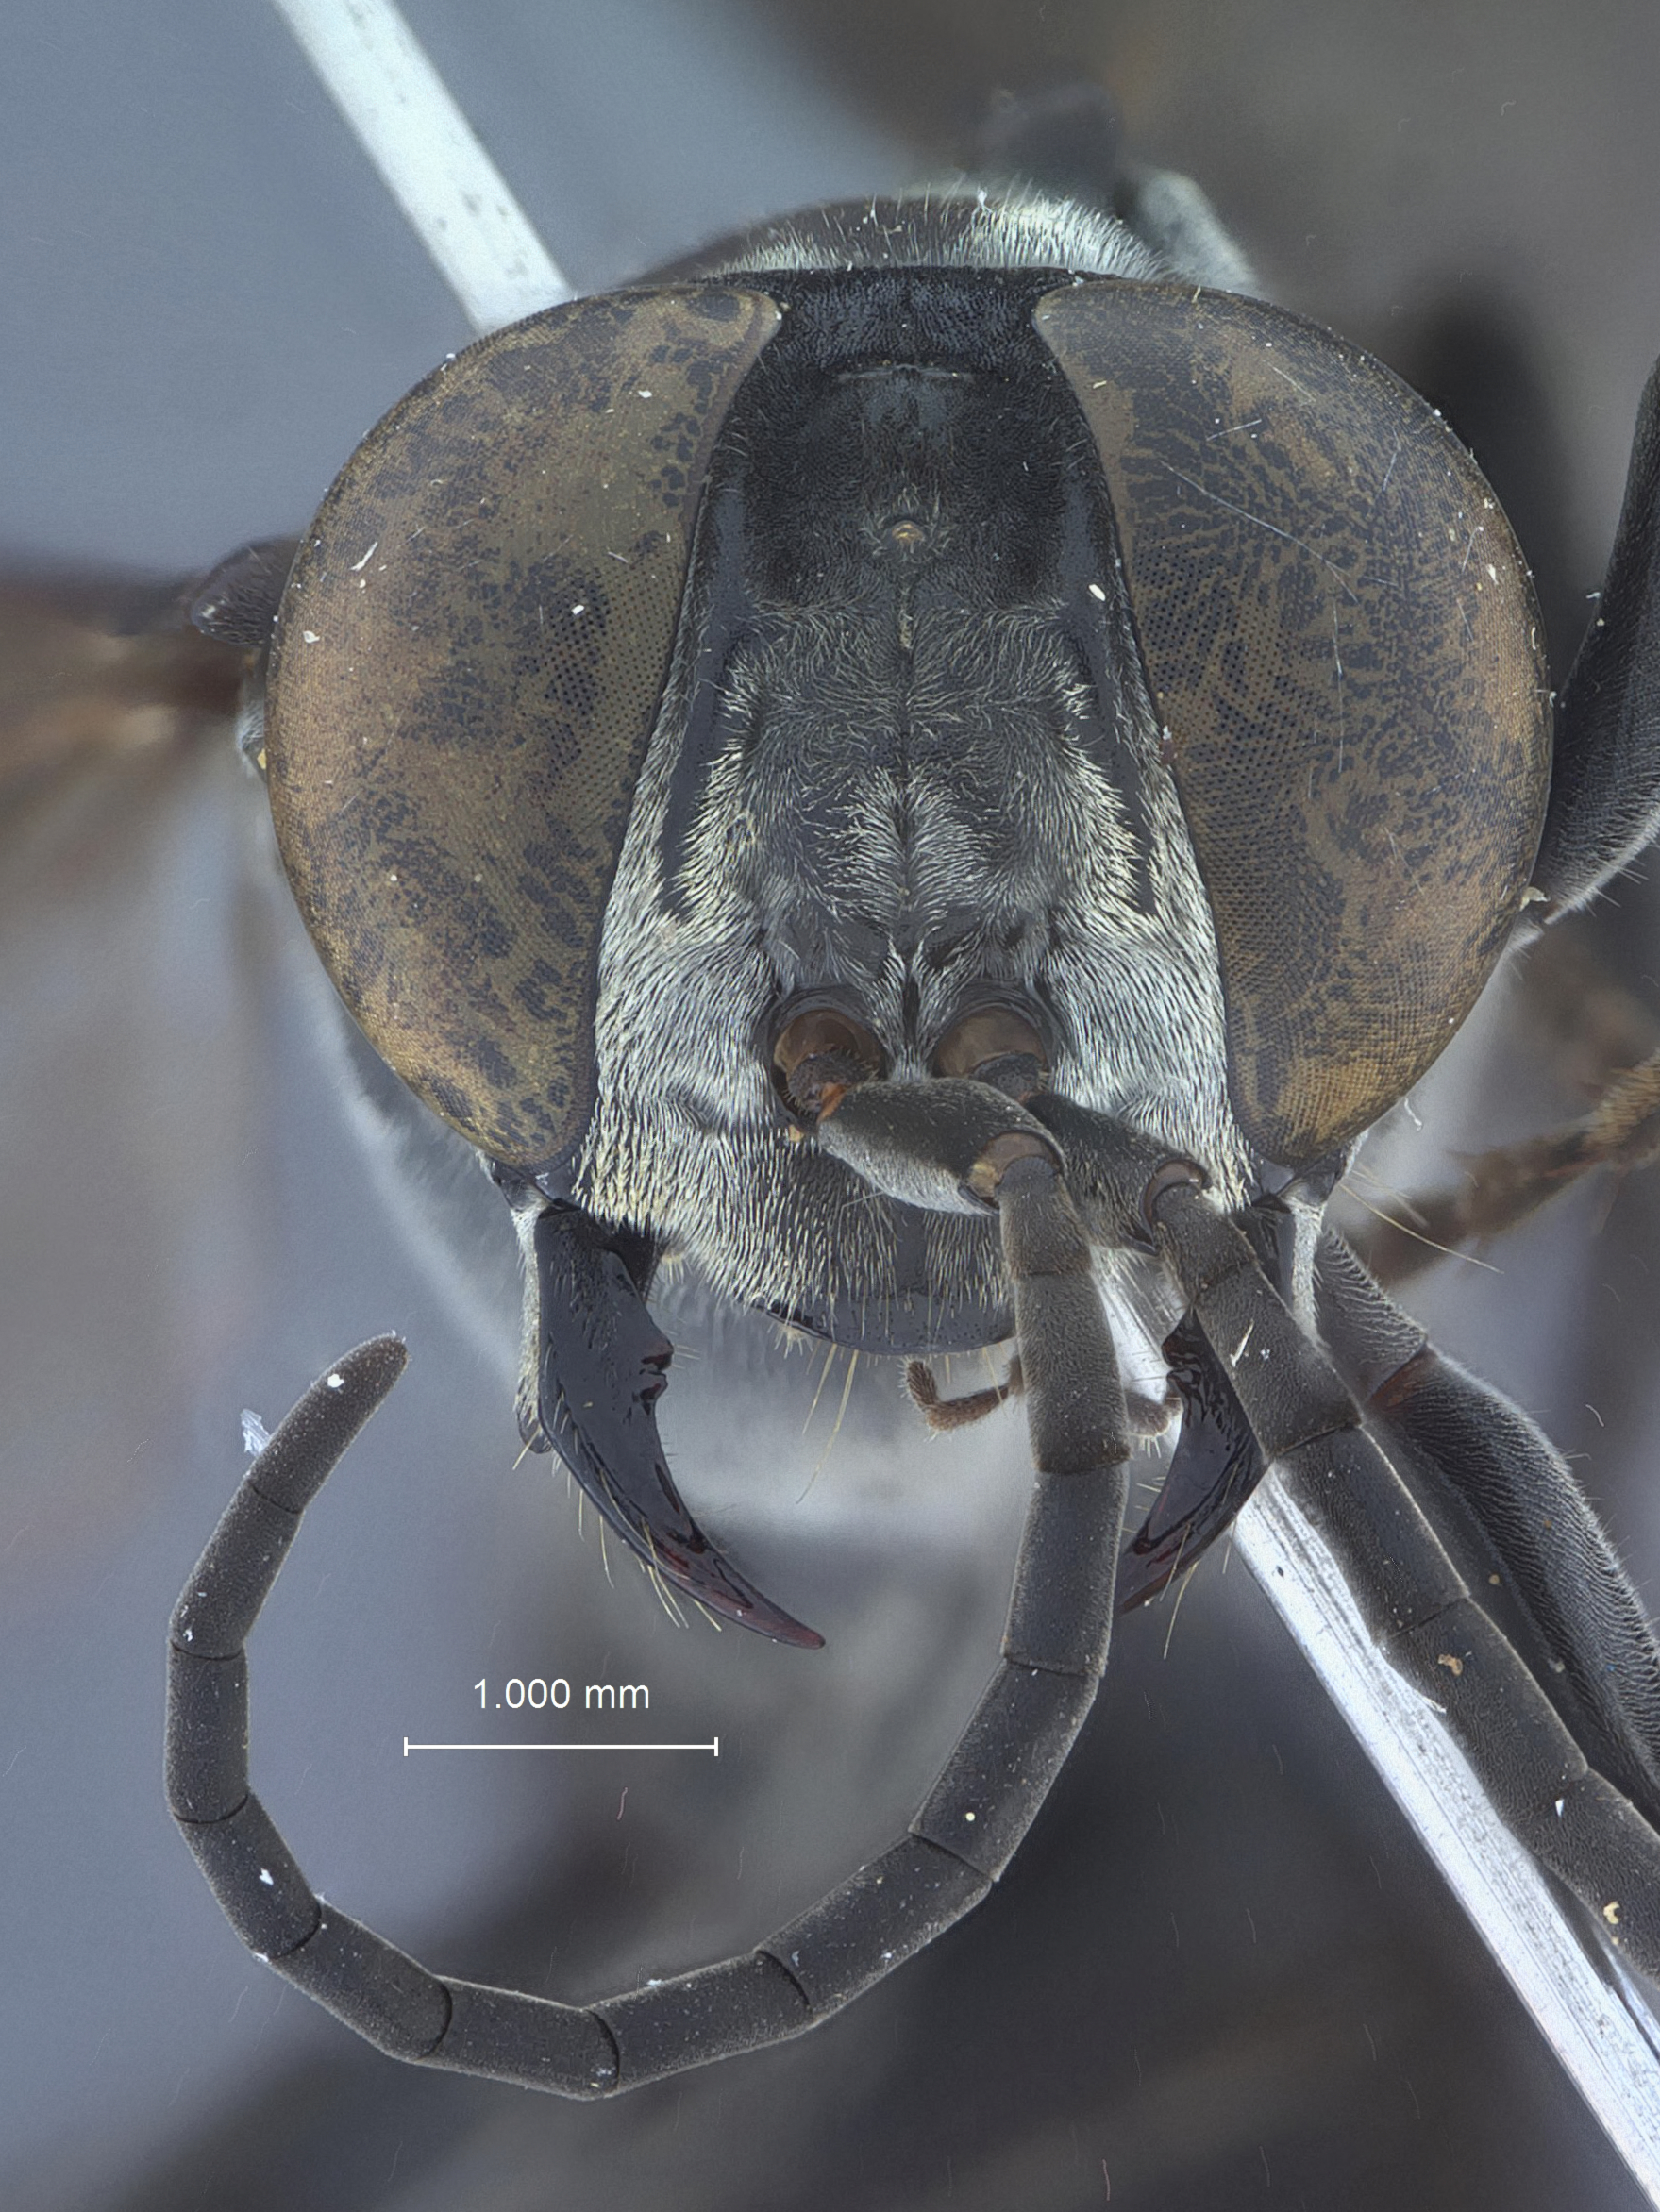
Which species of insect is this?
Liris fuscata
